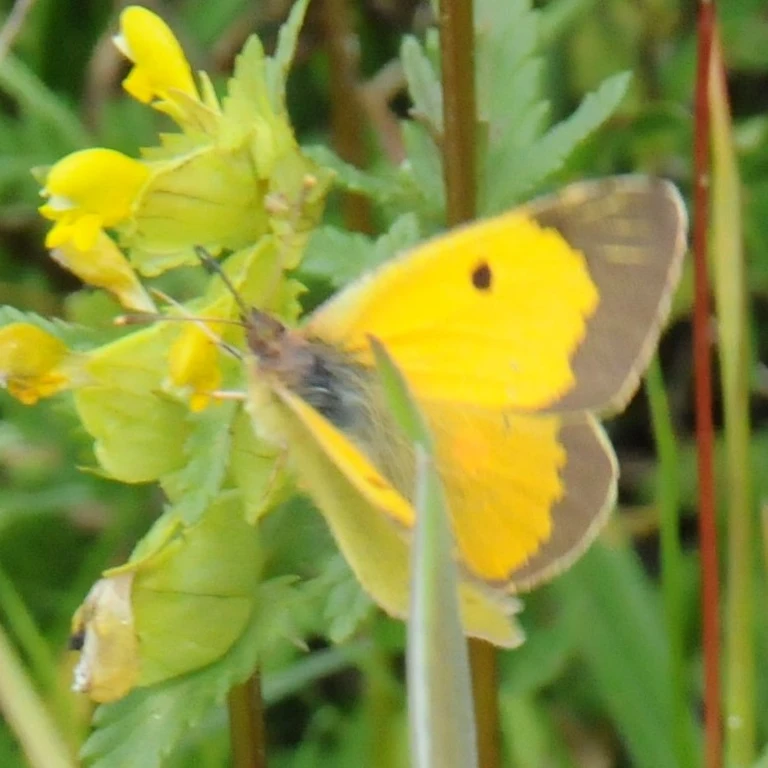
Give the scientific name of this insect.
Colias croceus
